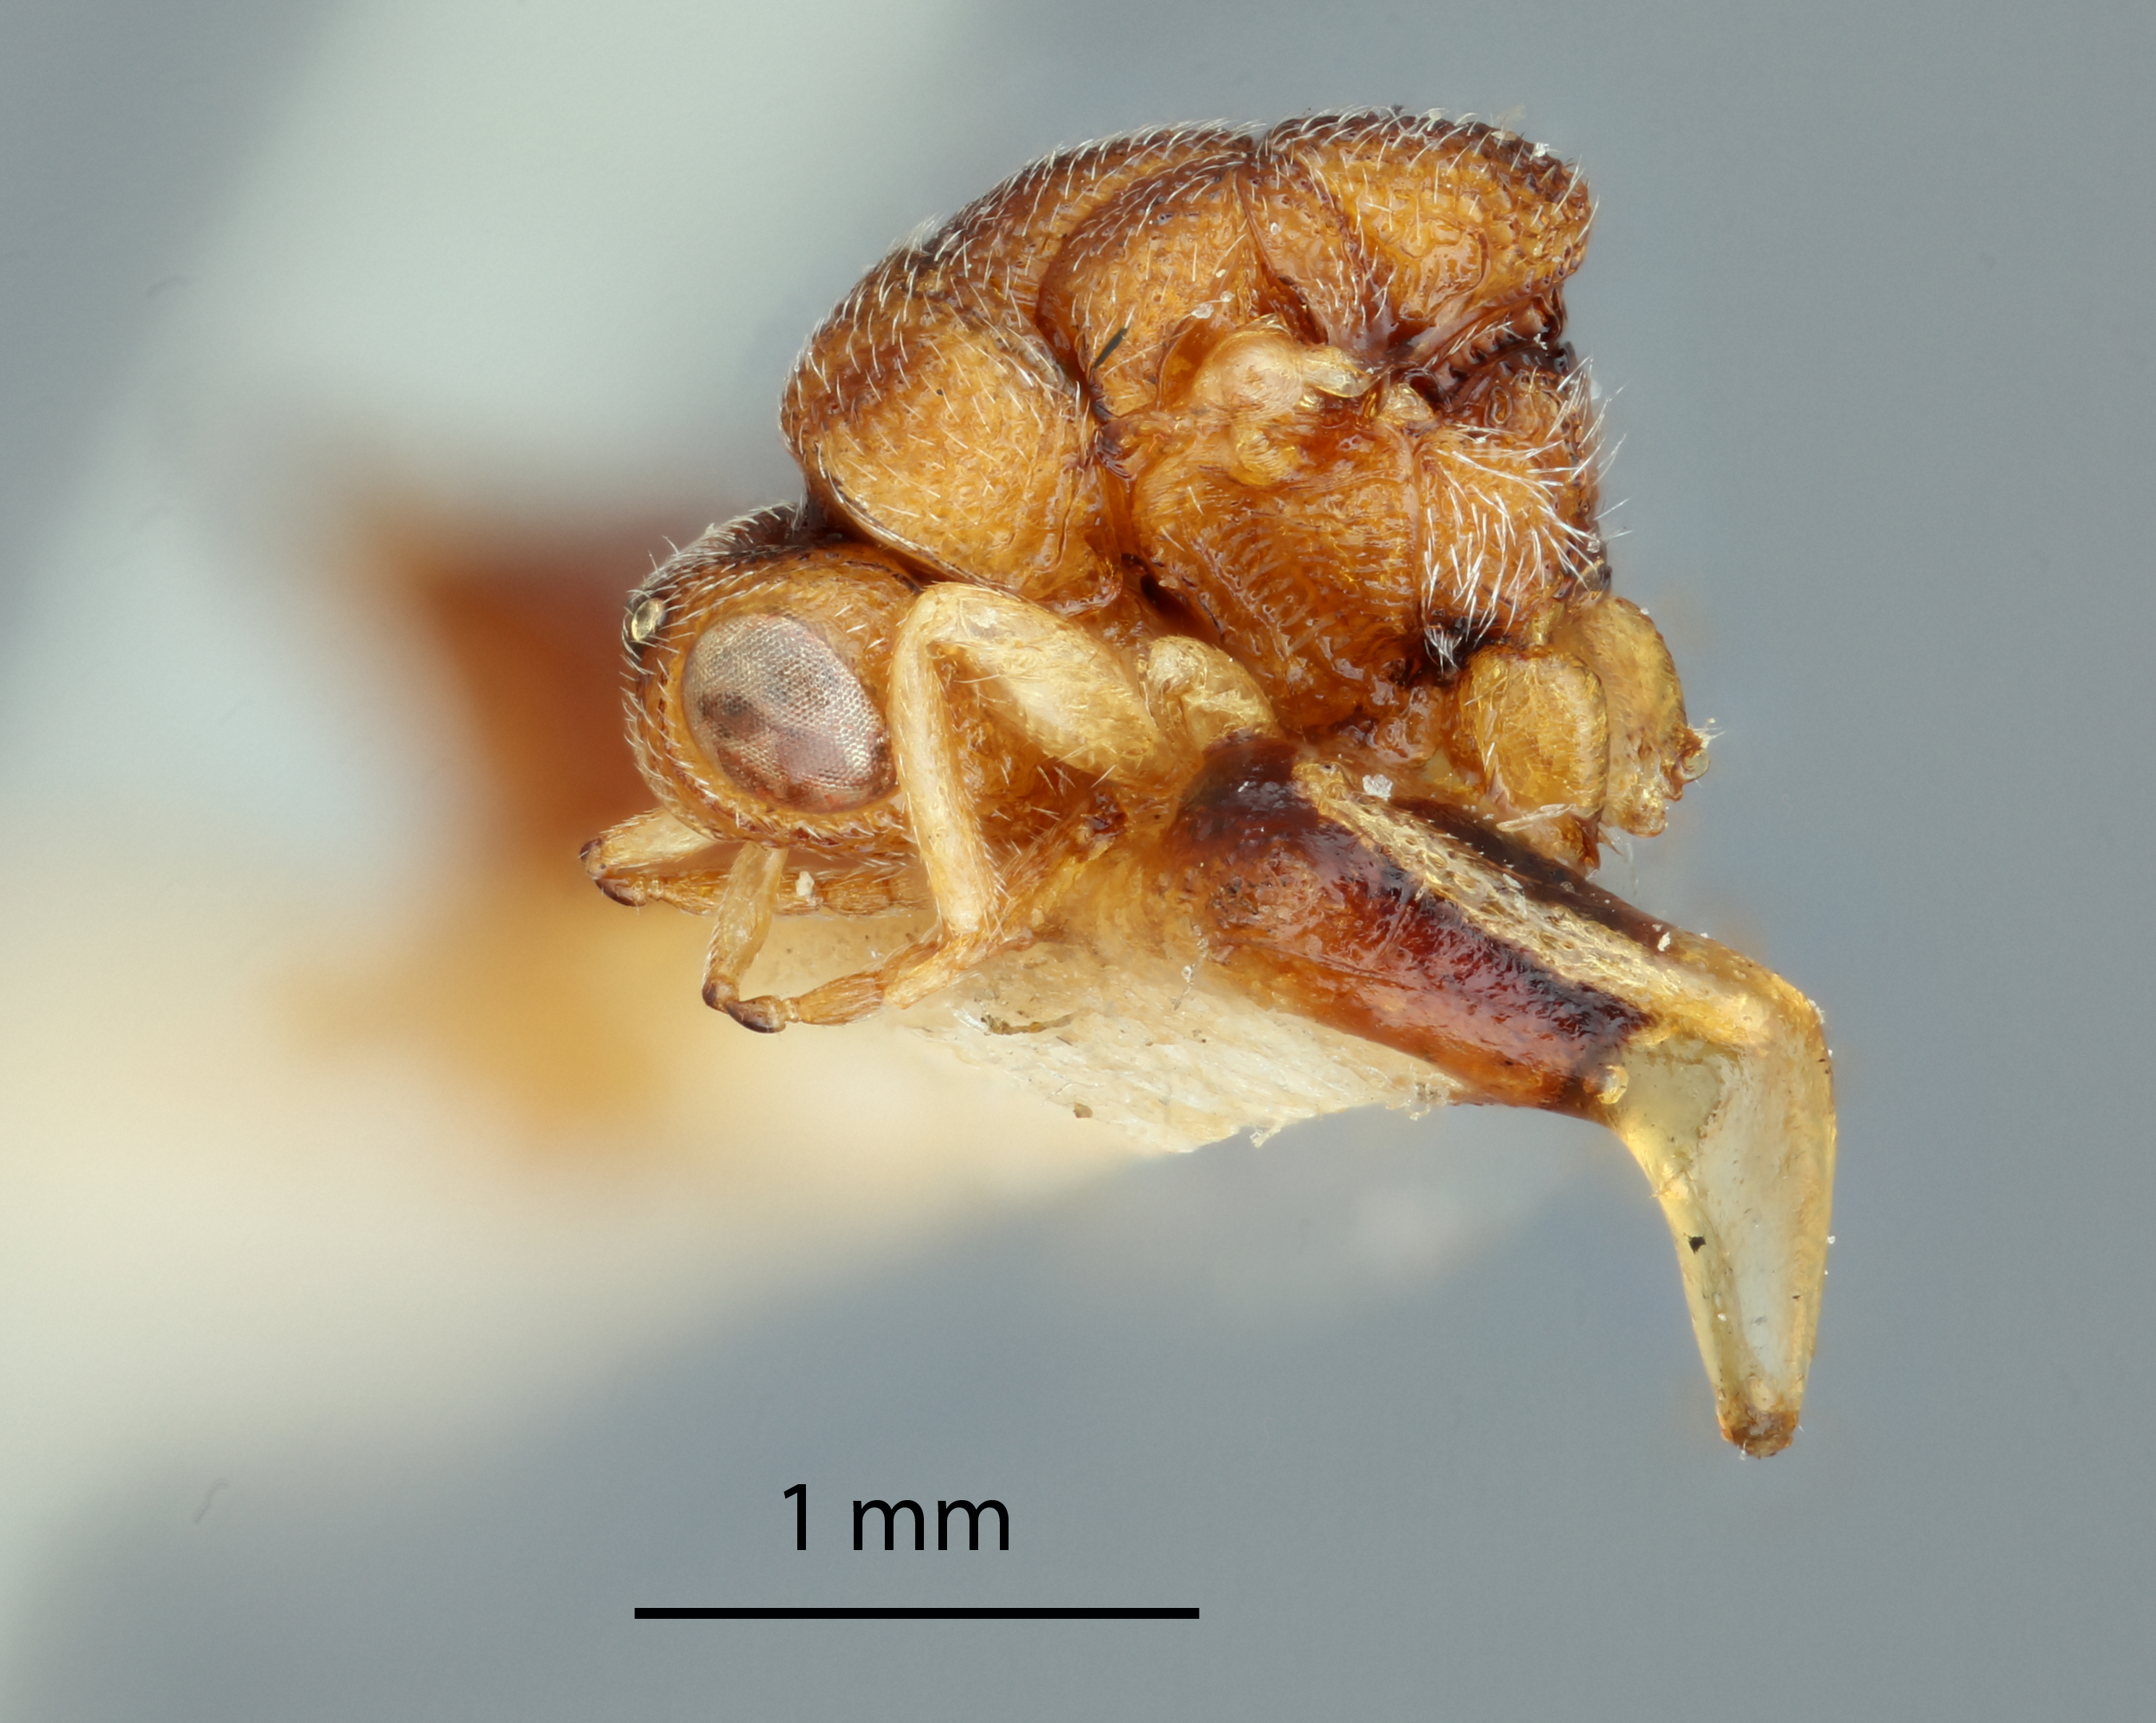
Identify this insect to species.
Eurytoma mitsukurii
